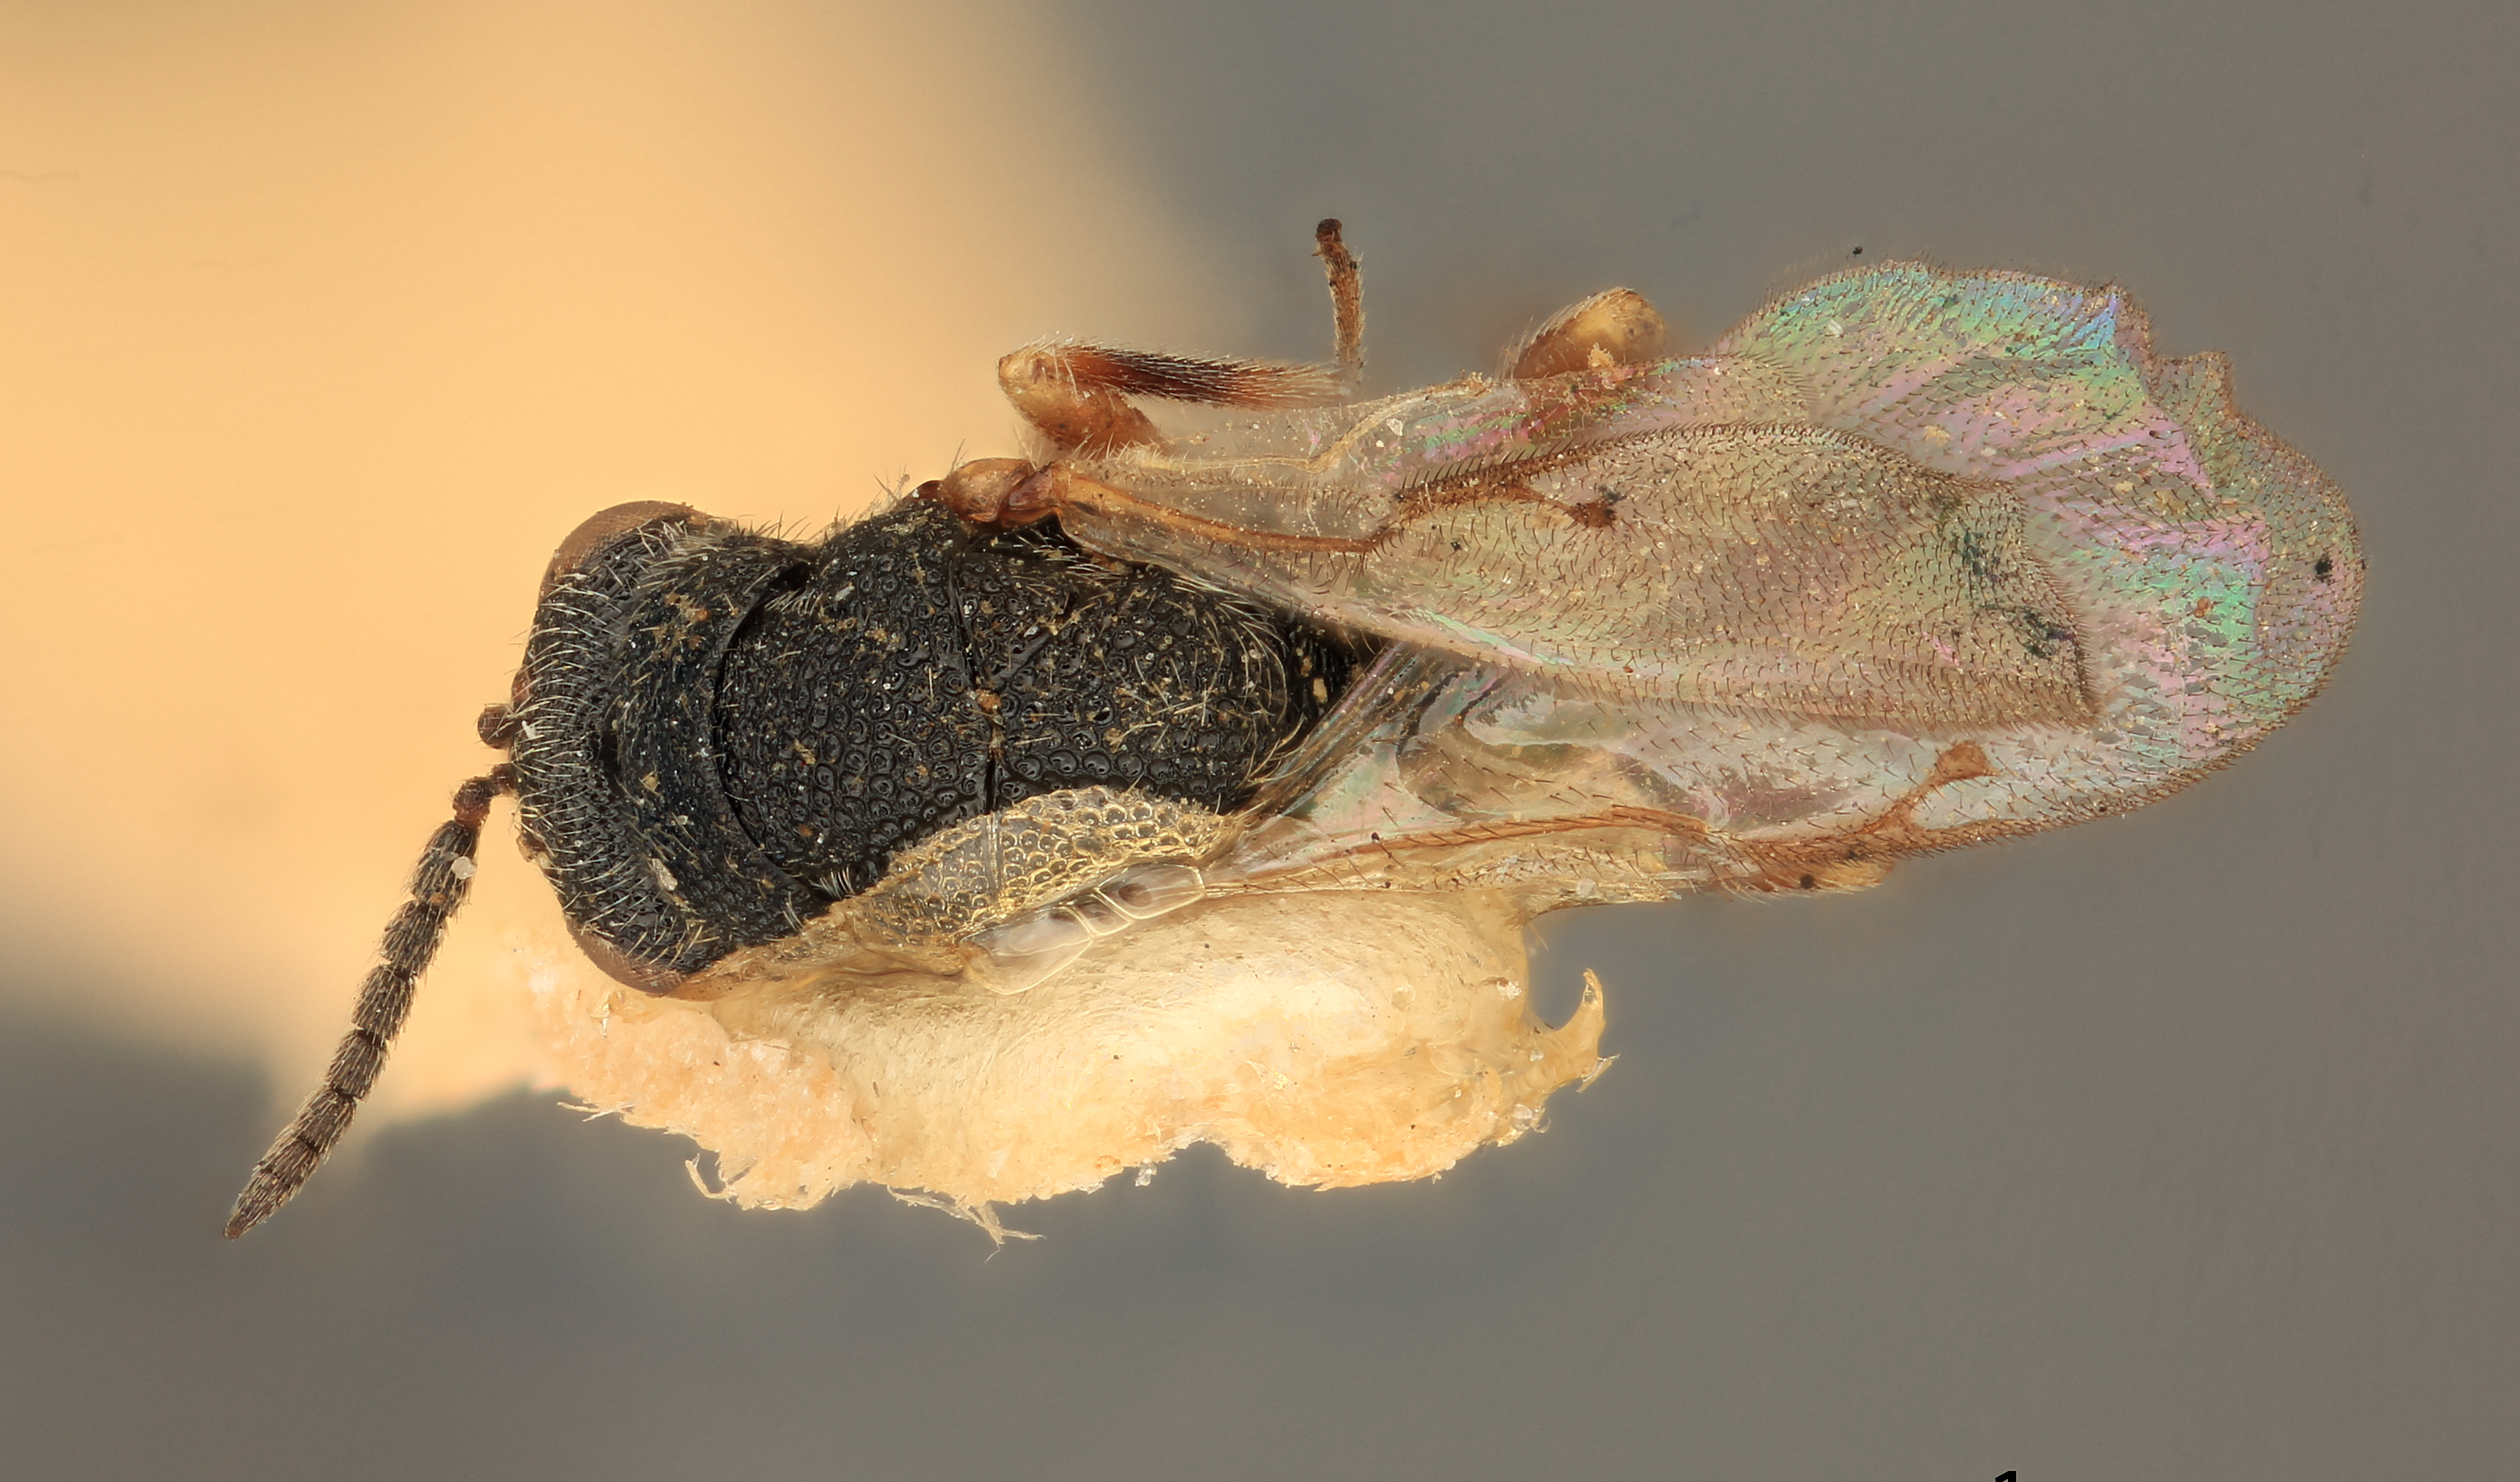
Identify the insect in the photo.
Eurytoma excellens
